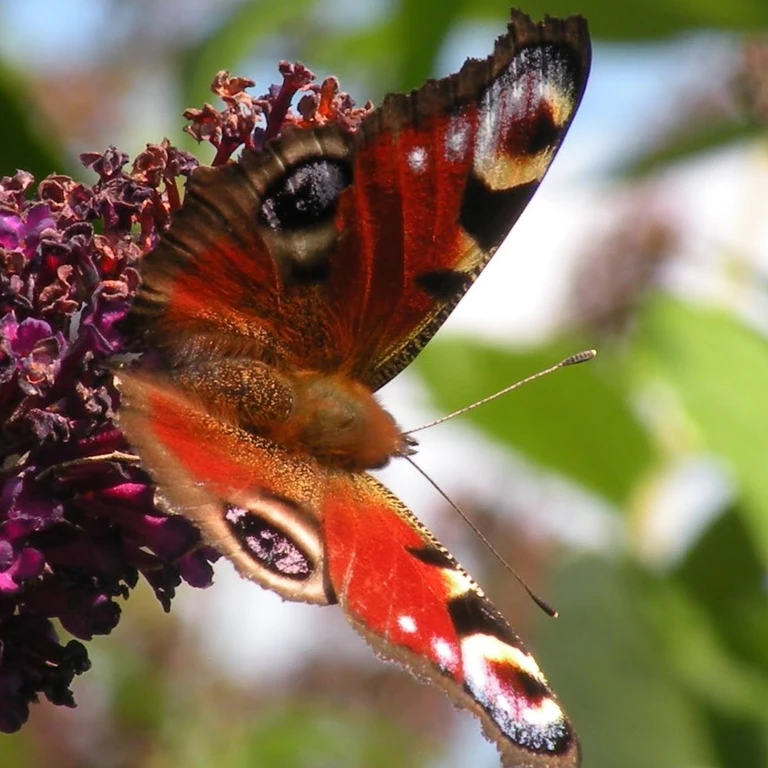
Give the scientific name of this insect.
Aglais io
